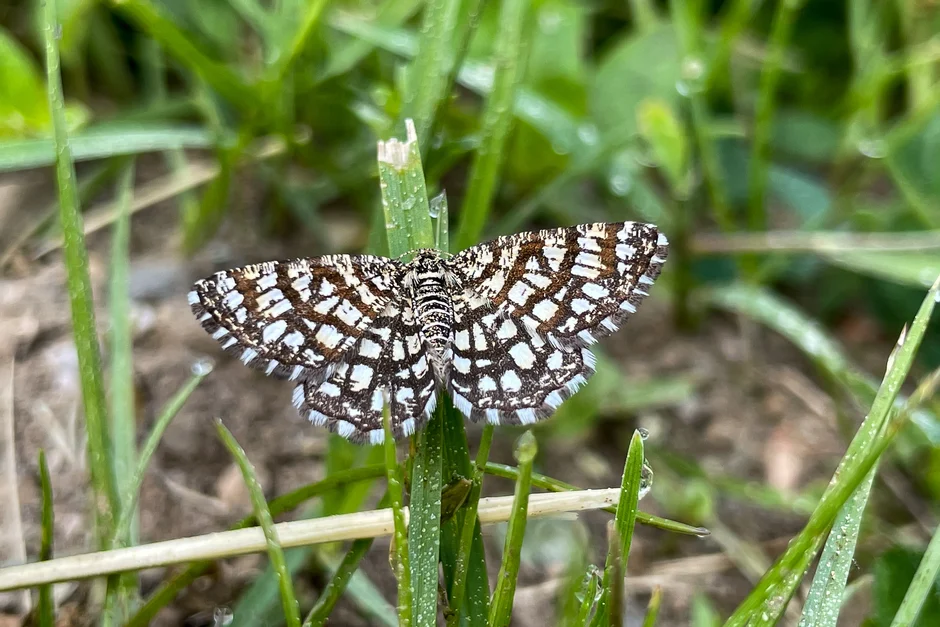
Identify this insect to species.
Chiasmia clathrata
